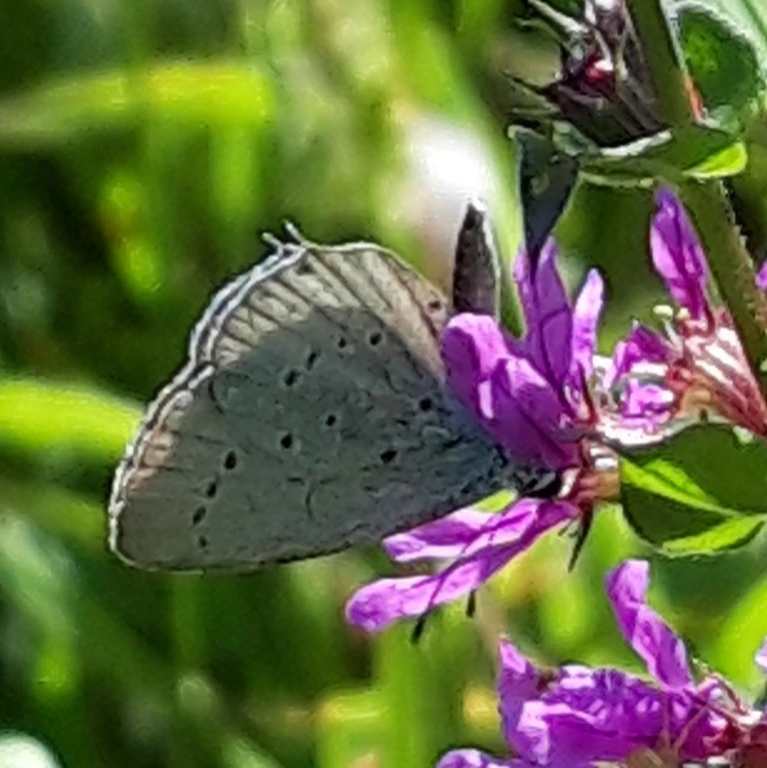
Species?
Cupido decolorata (also Elkalyce decolorata)
